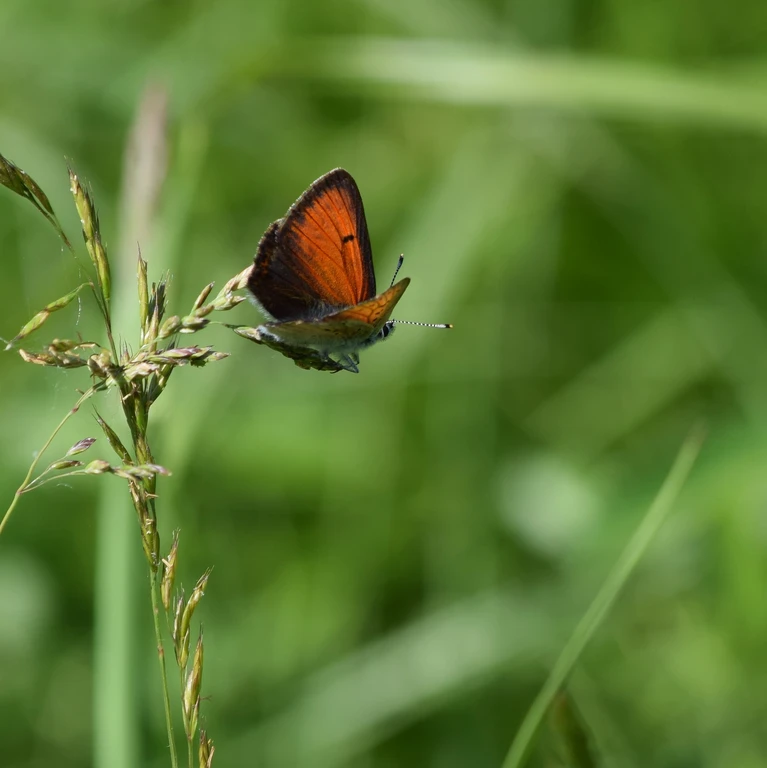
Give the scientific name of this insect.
Lycaena hippothoe (also Palaeochrysophanus hippothoe)
